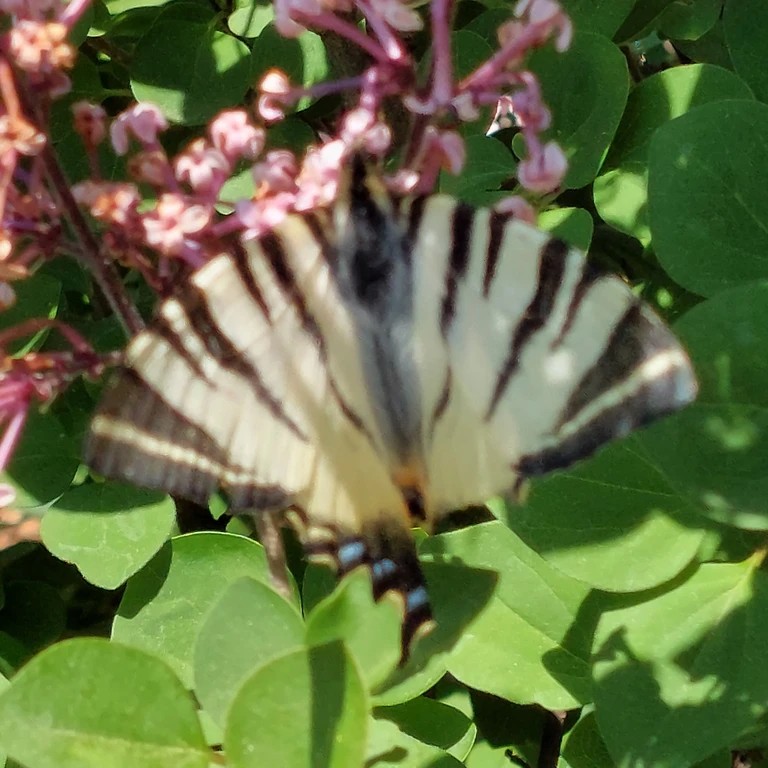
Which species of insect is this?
Iphiclides podalirius
